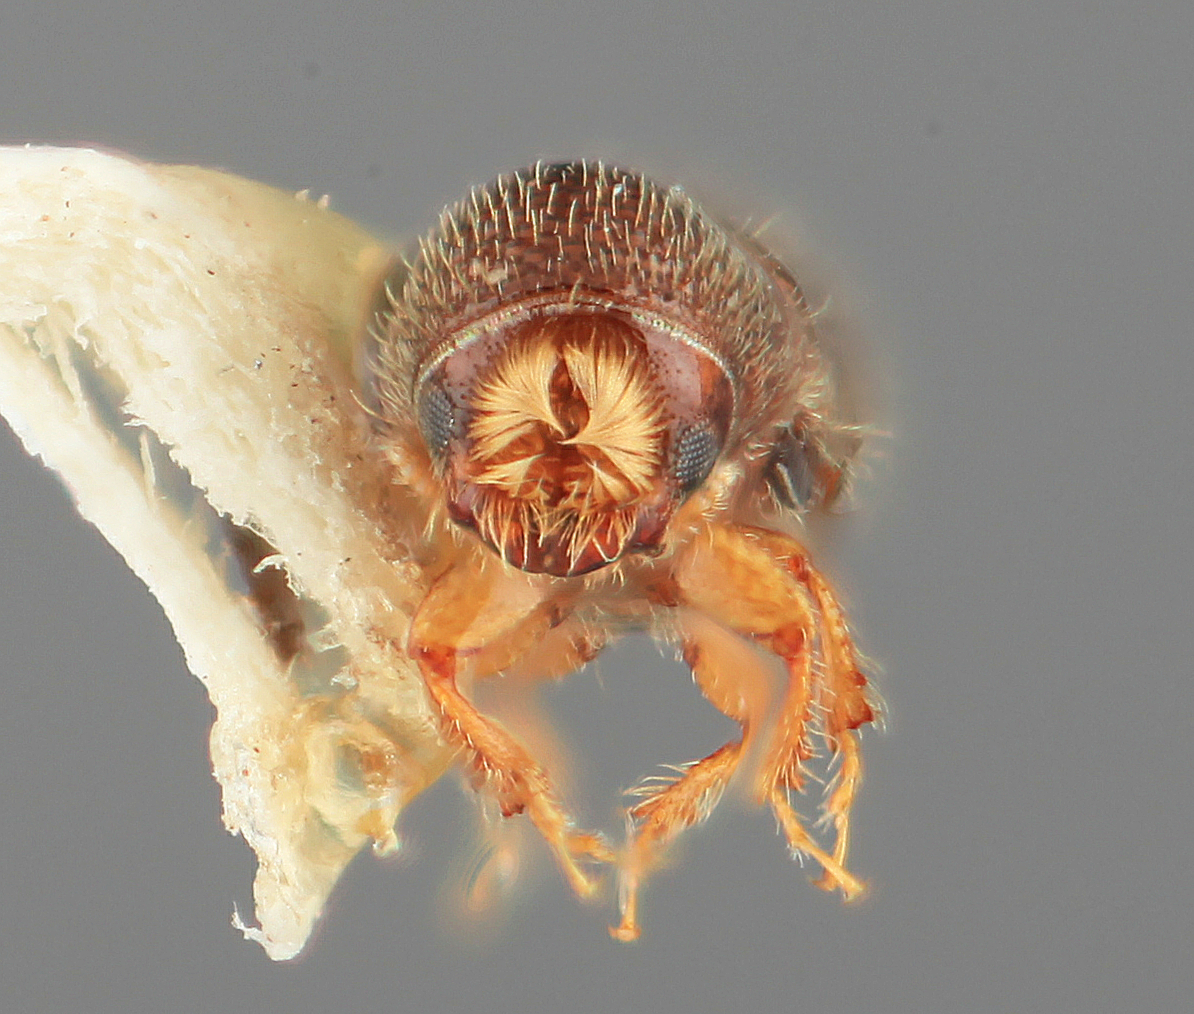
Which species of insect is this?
Pityophthorus scitulus
